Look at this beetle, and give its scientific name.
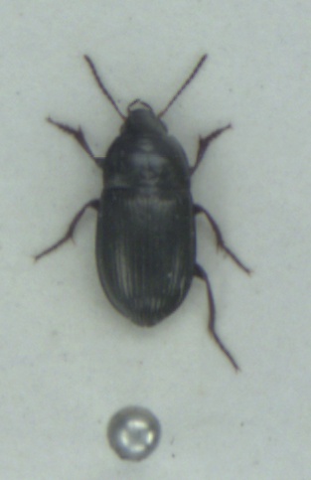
Amara curta
